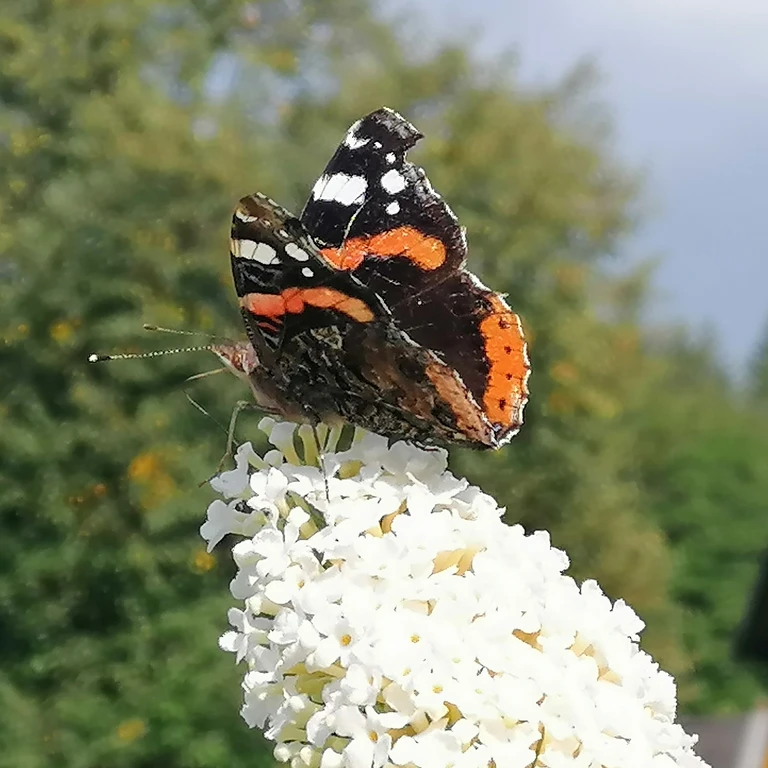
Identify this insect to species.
Vanessa atalanta
